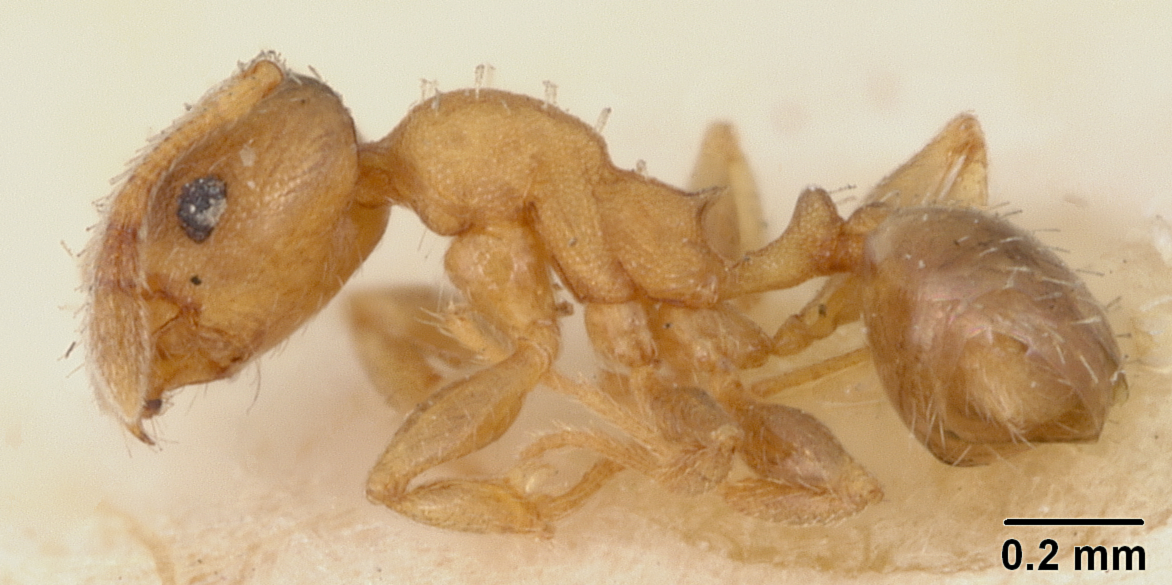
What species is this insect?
Pheidole constipata
